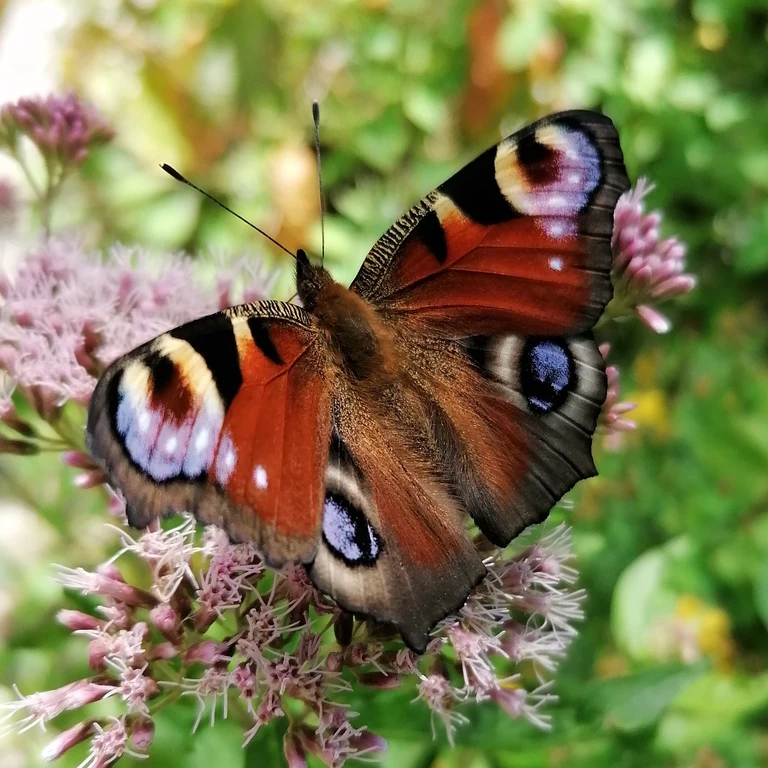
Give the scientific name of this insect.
Aglais io
